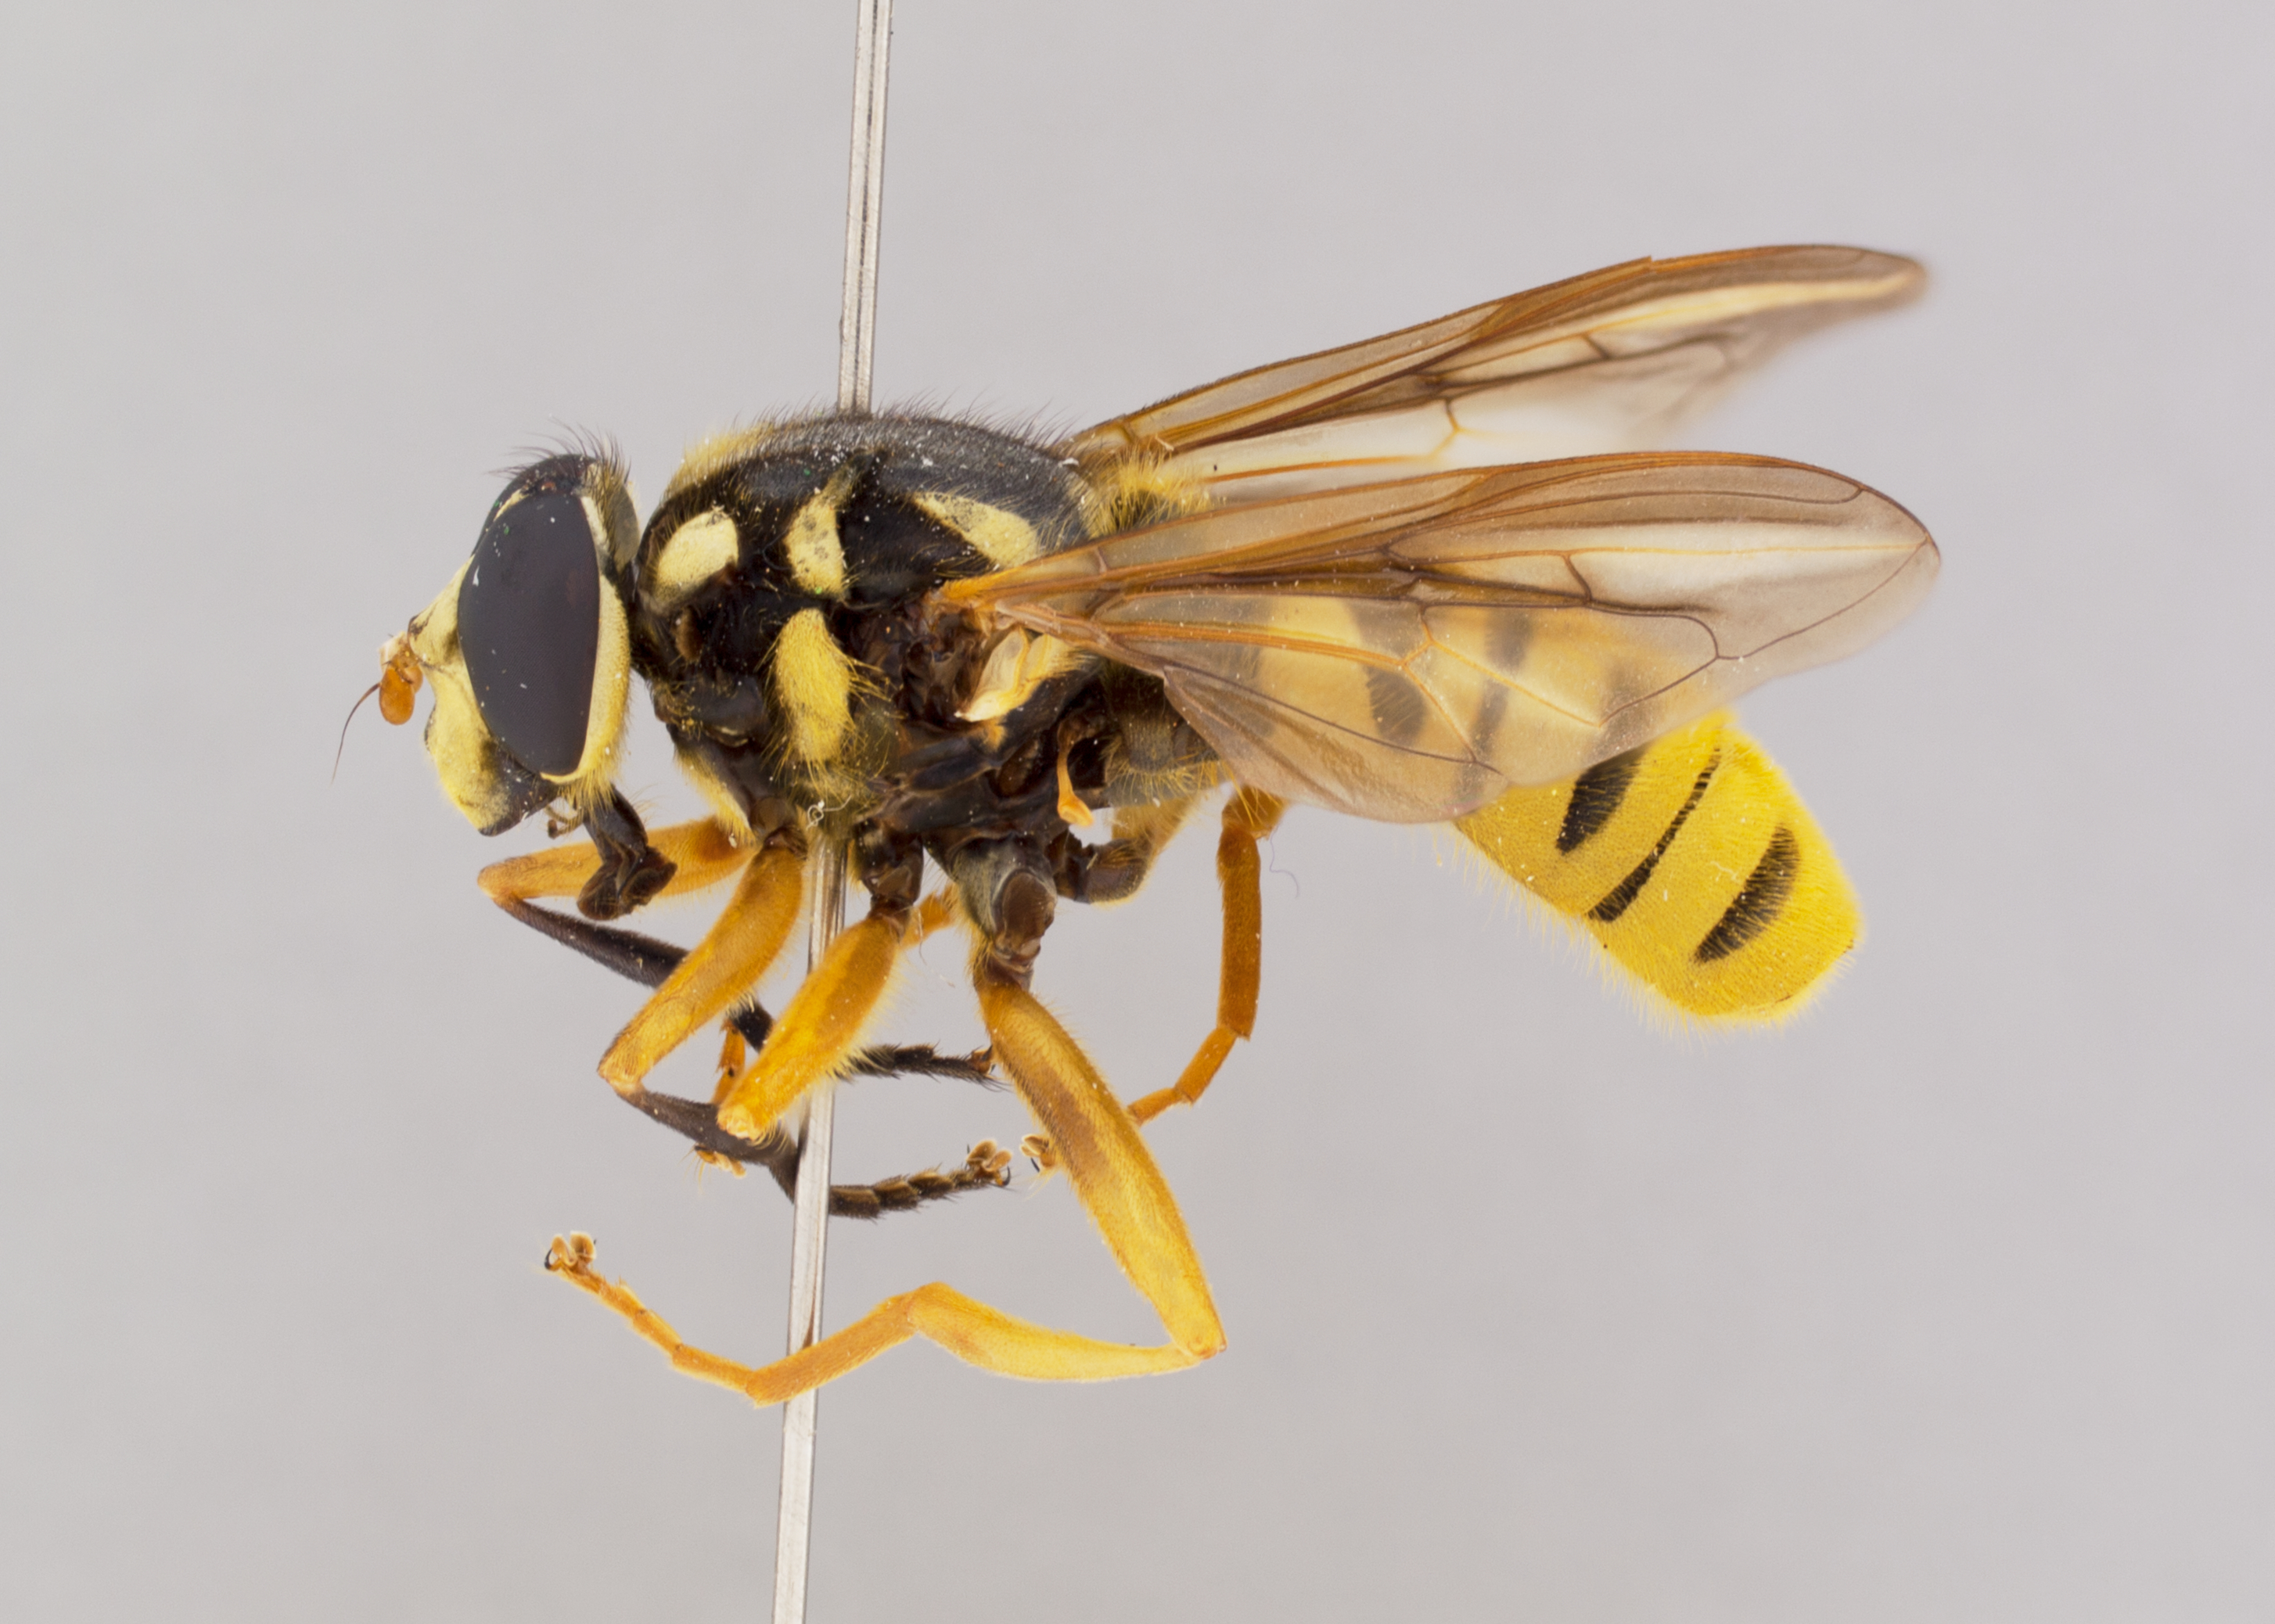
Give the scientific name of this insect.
Temnostoma excentrica
